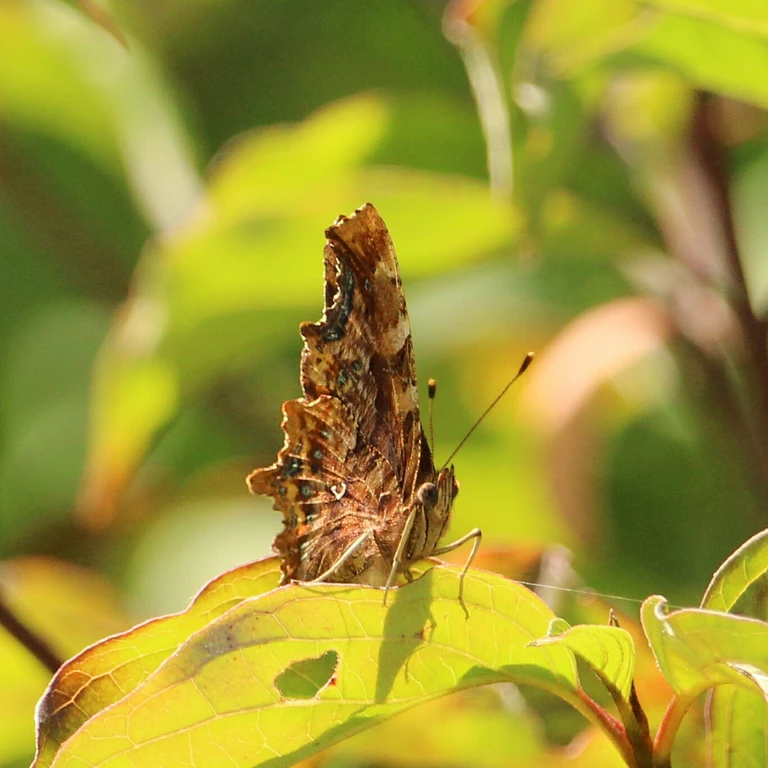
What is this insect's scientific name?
Polygonia c-album
